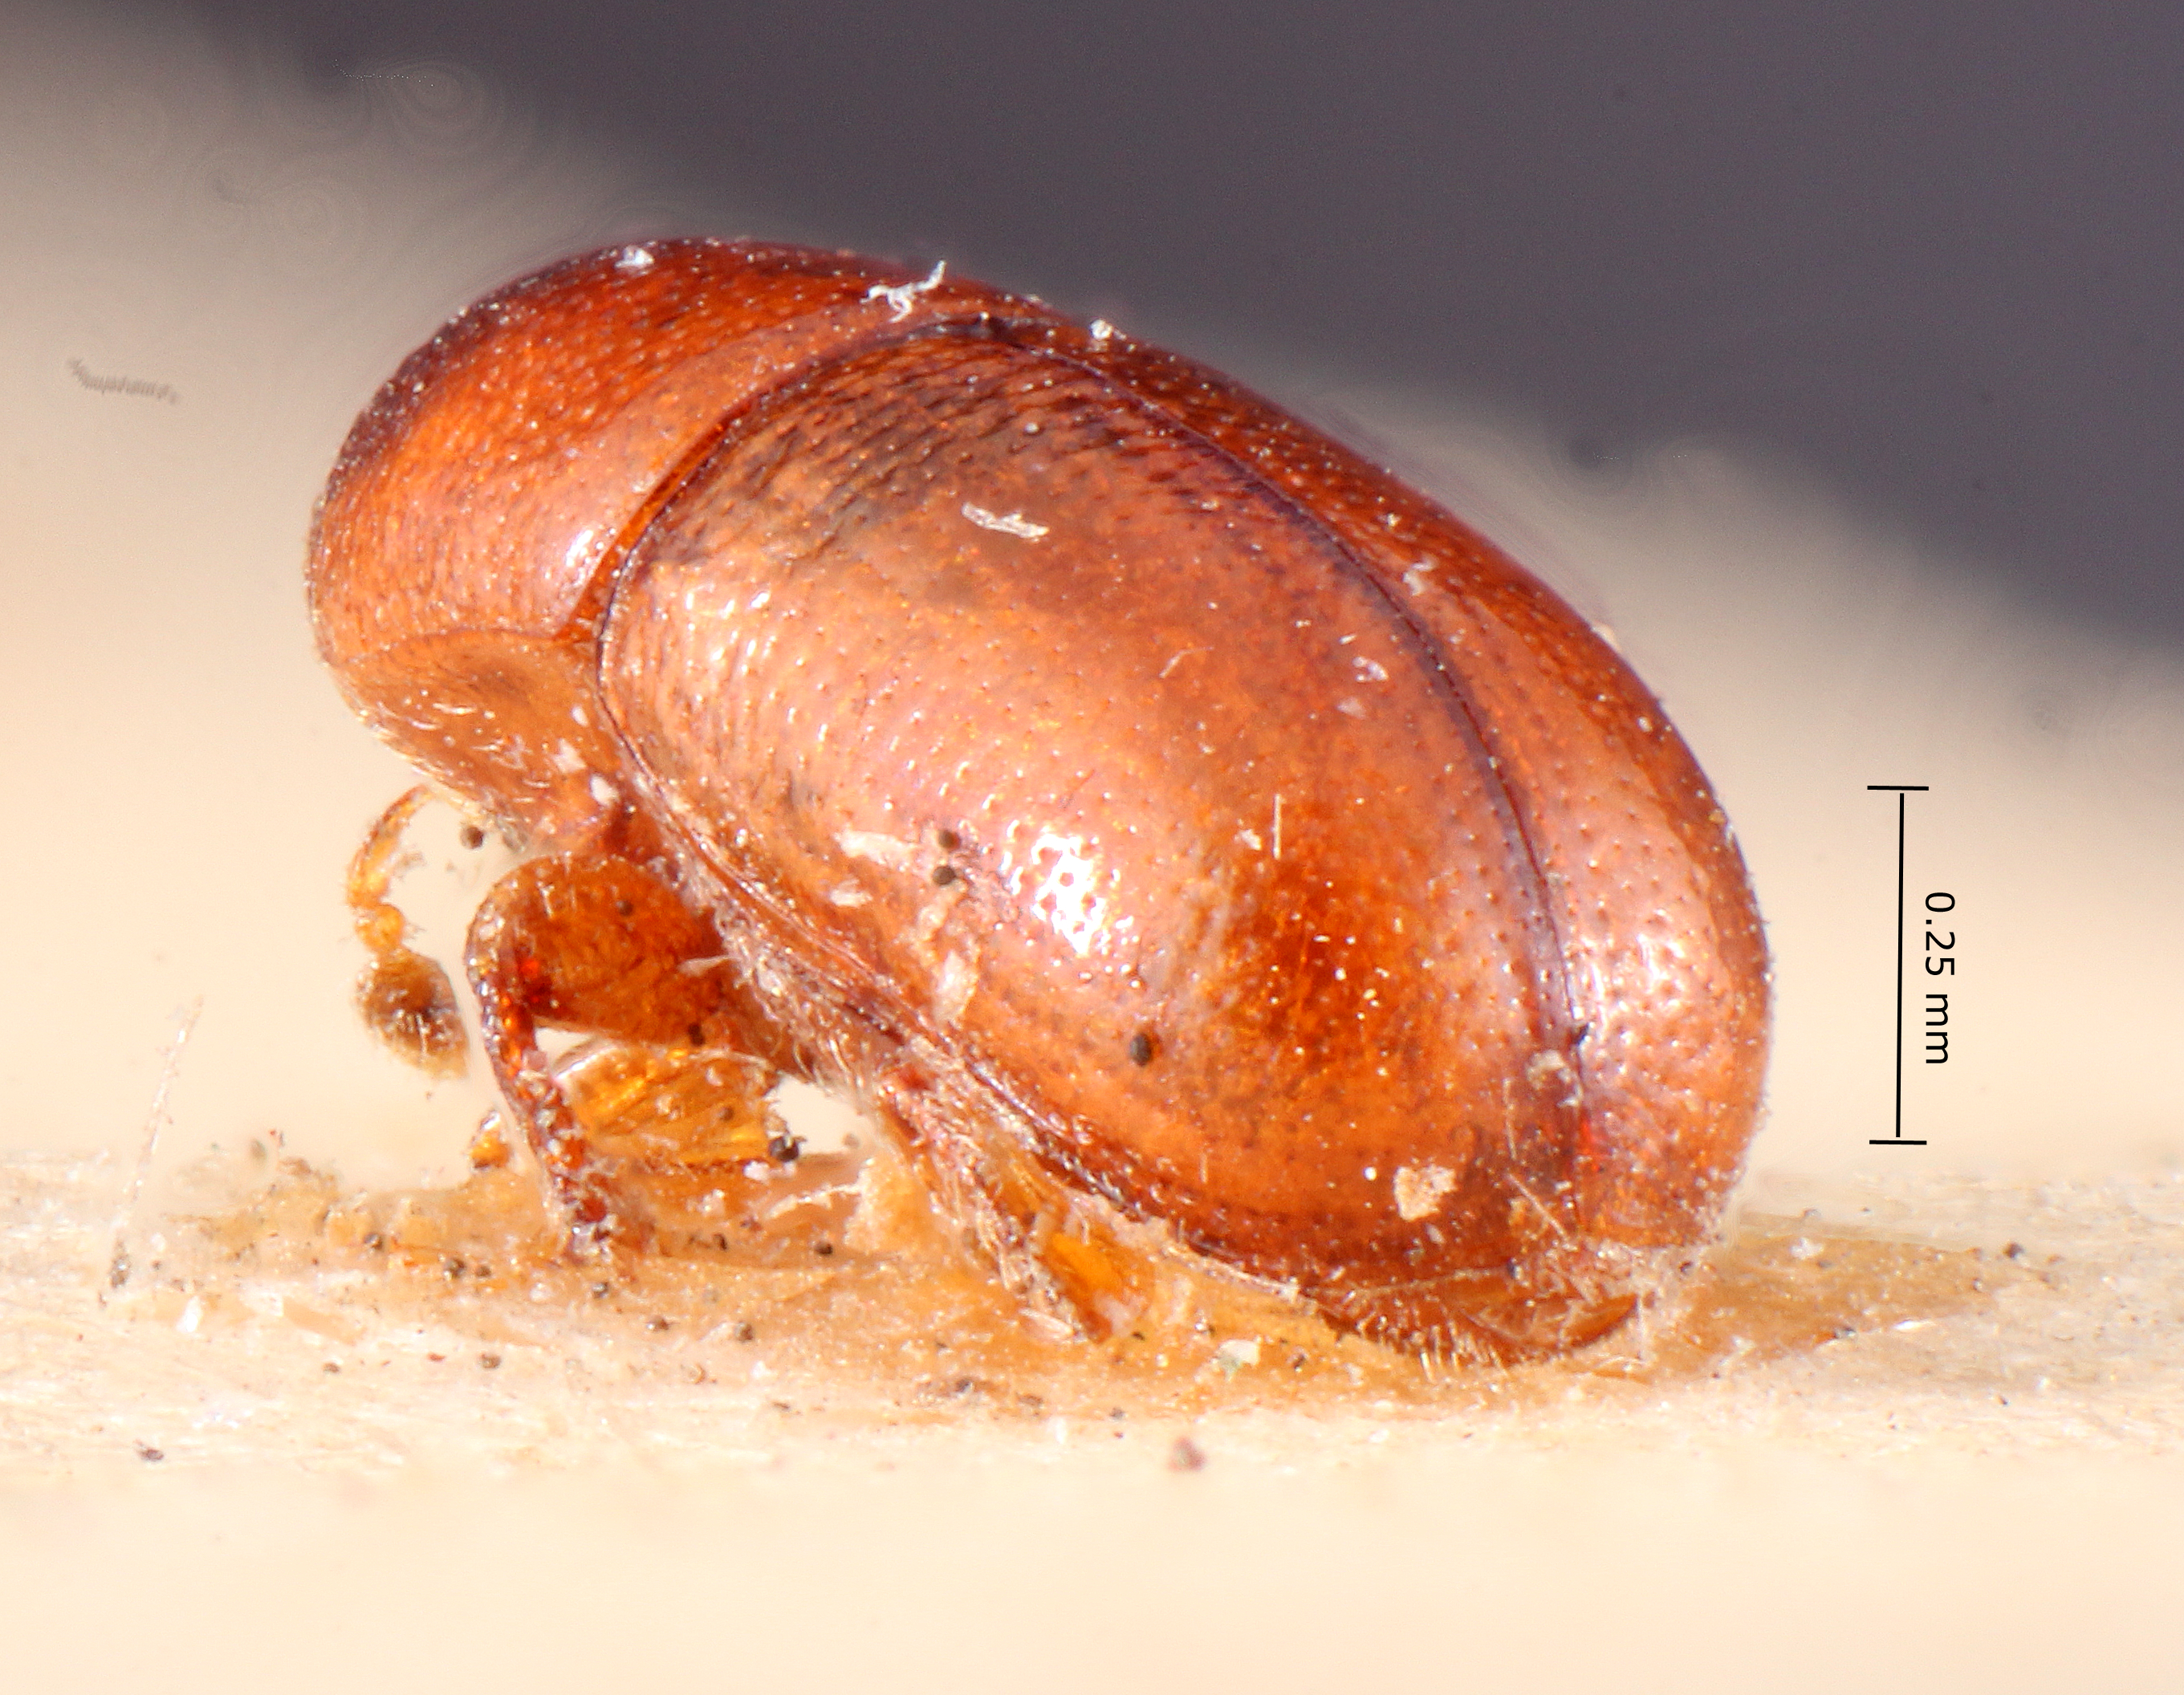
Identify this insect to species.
Hexacolus pseudobicolor
